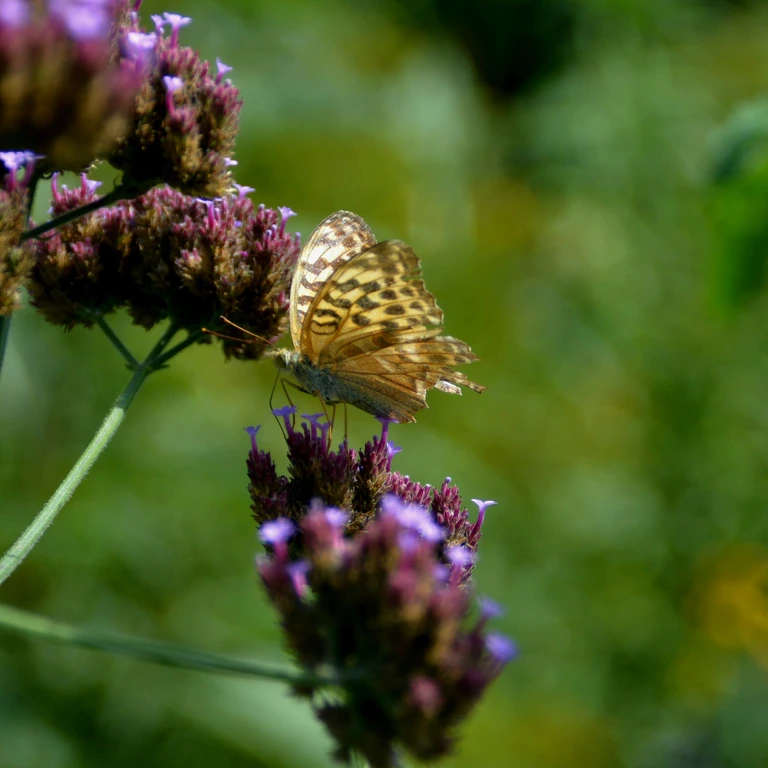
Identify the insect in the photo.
Argynnis paphia
